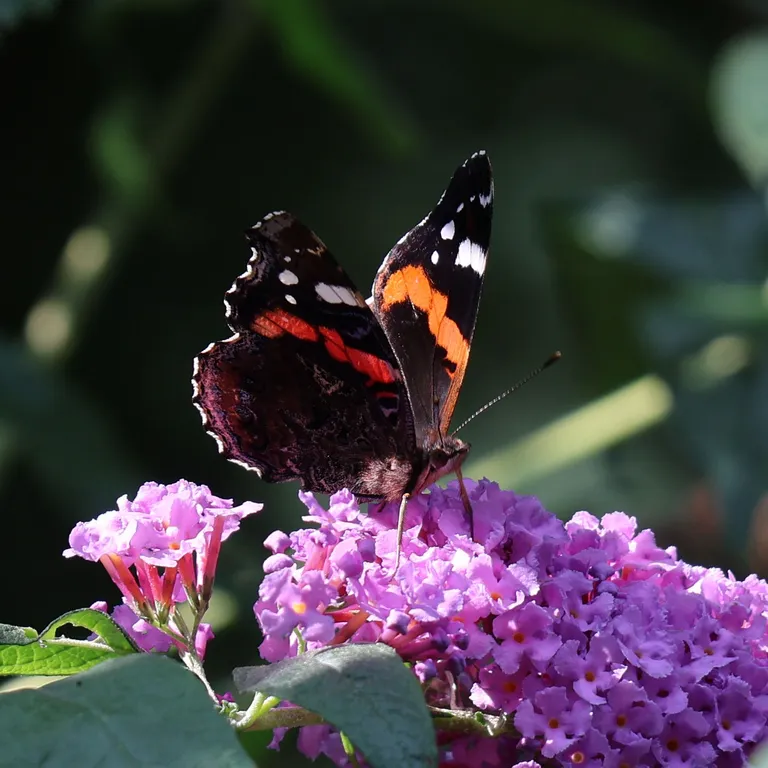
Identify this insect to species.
Vanessa atalanta
